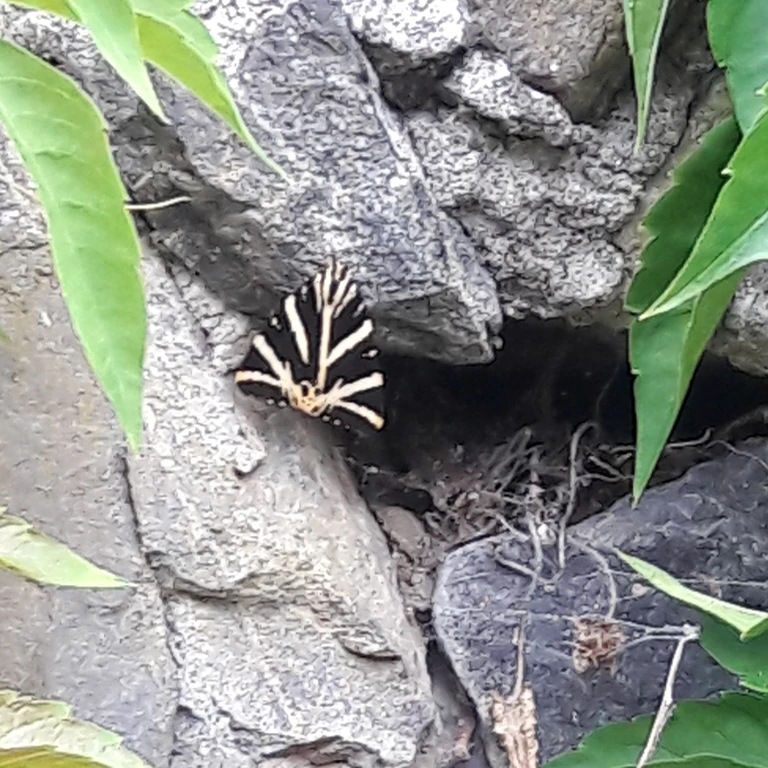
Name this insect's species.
Euplagia quadripunctaria
